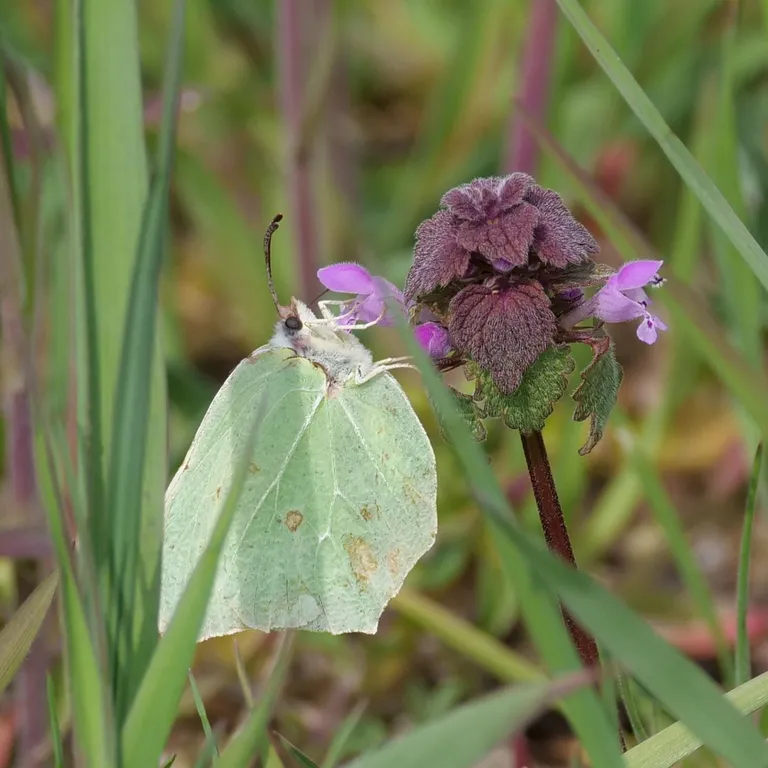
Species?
Gonepteryx rhamni
